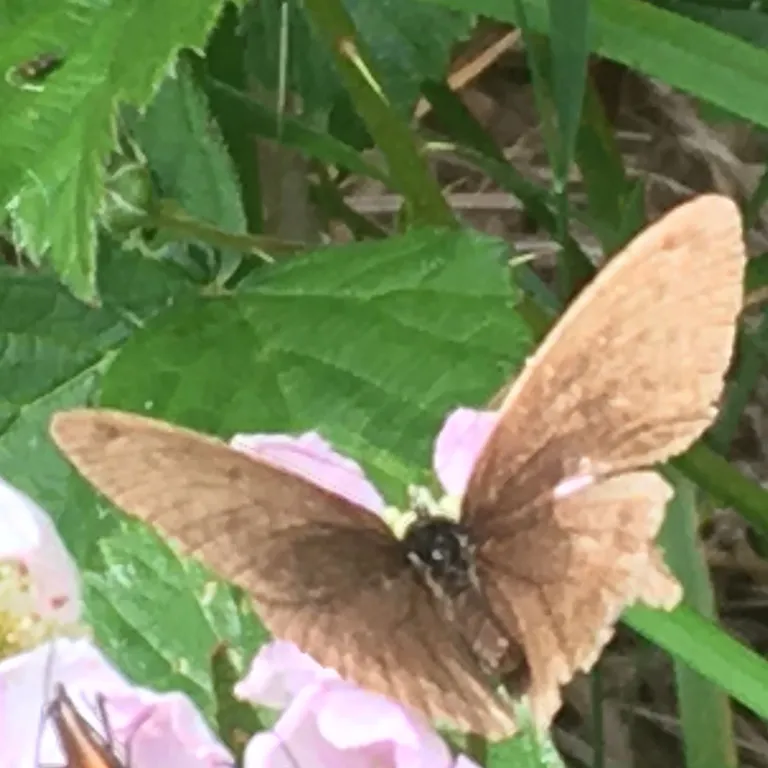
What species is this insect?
Aphantopus hyperantus
